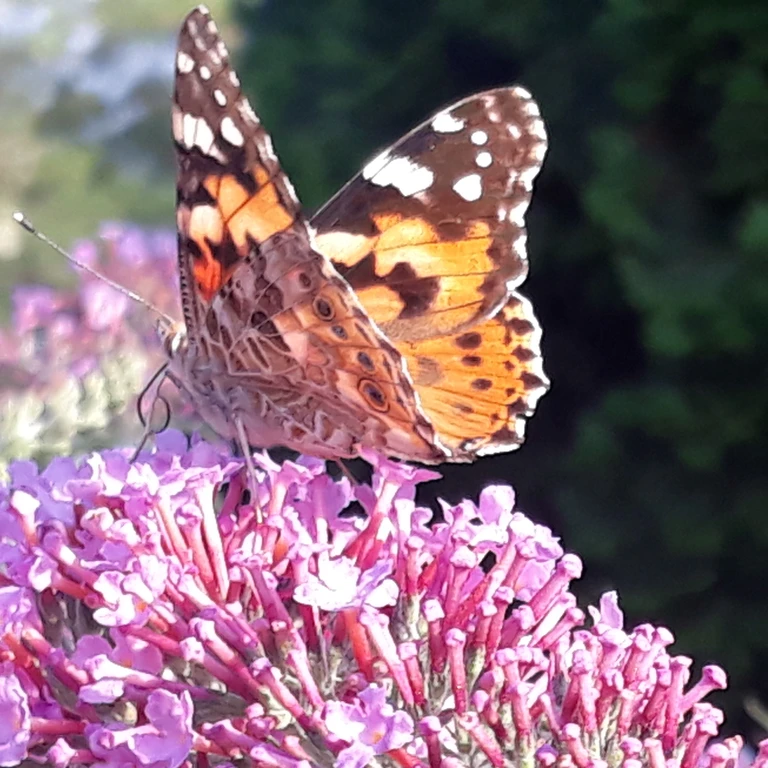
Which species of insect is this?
Vanessa cardui
